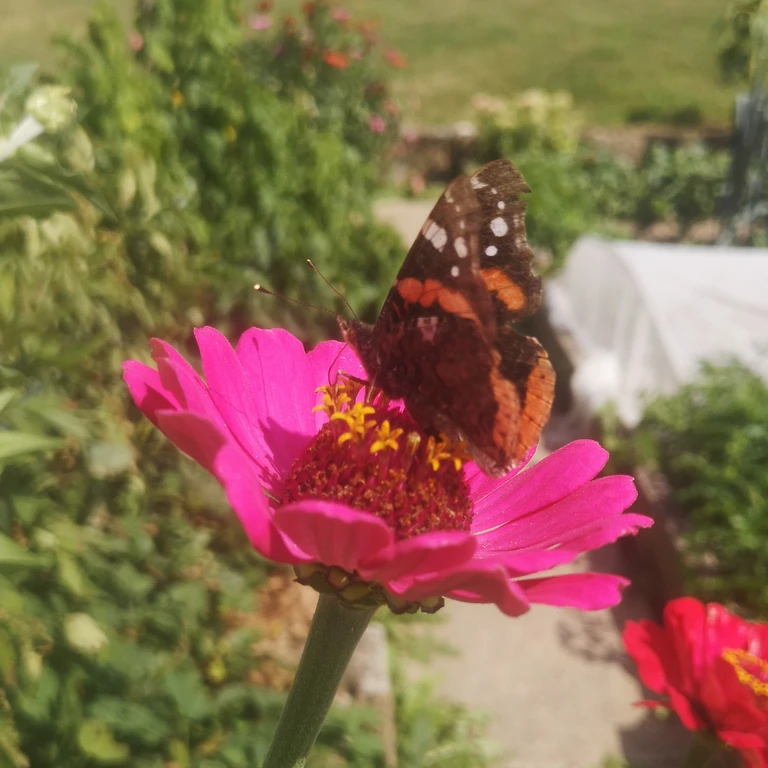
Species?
Vanessa atalanta
